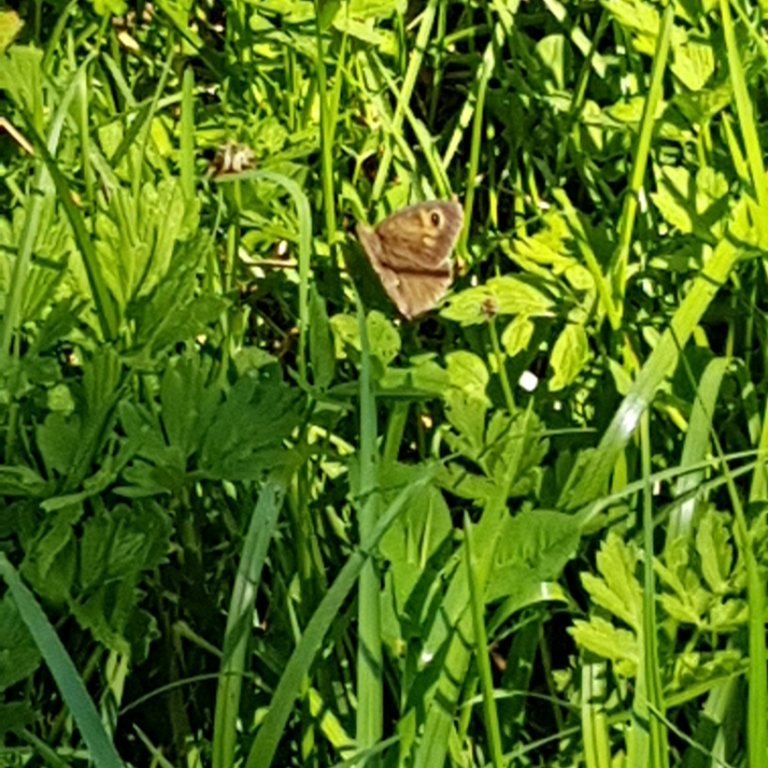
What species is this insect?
Maniola jurtina
